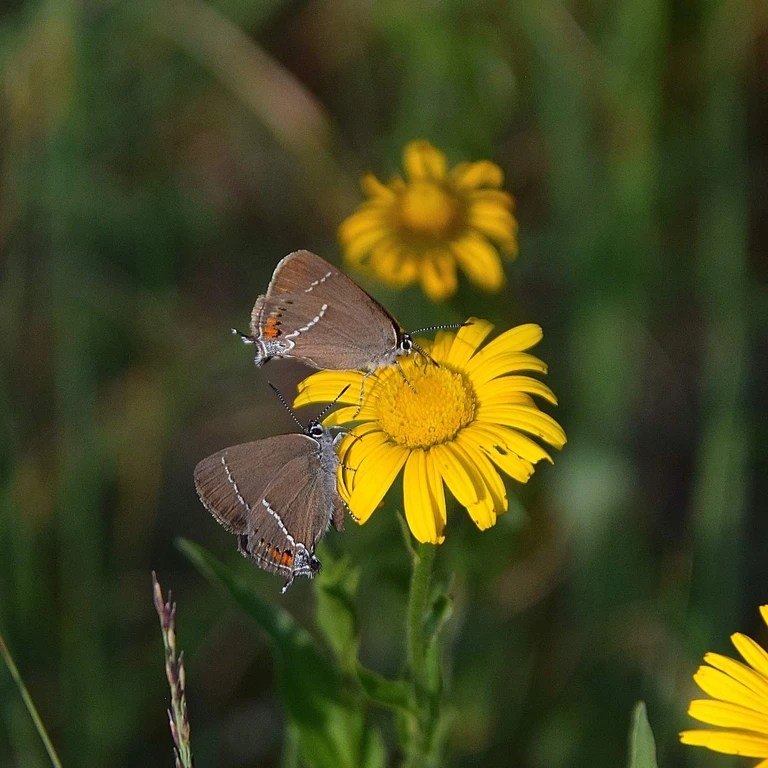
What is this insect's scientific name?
Satyrium spini (also Tuttiola spini)
